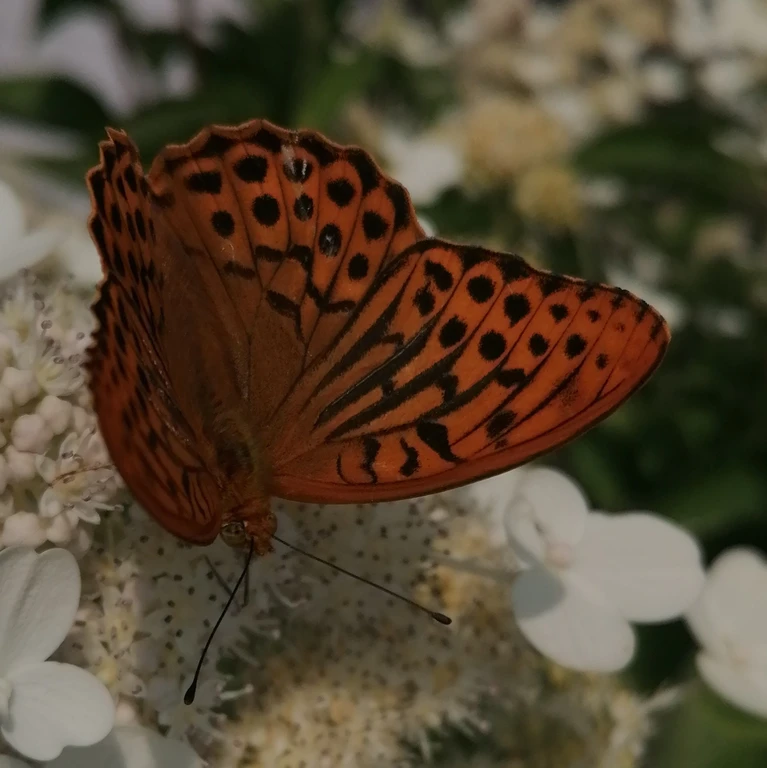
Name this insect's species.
Argynnis paphia
